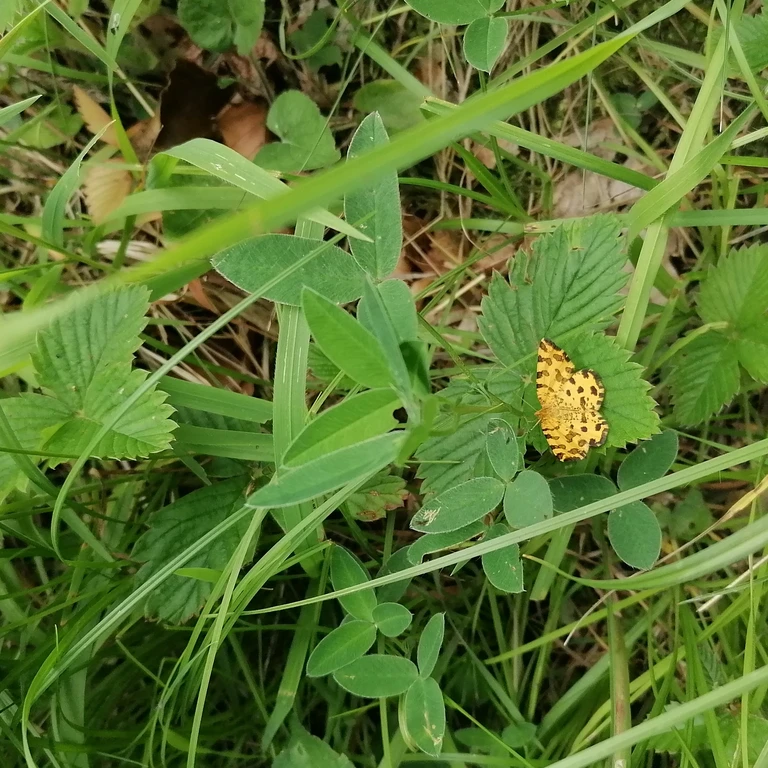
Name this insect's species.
Pseudopanthera macularia
